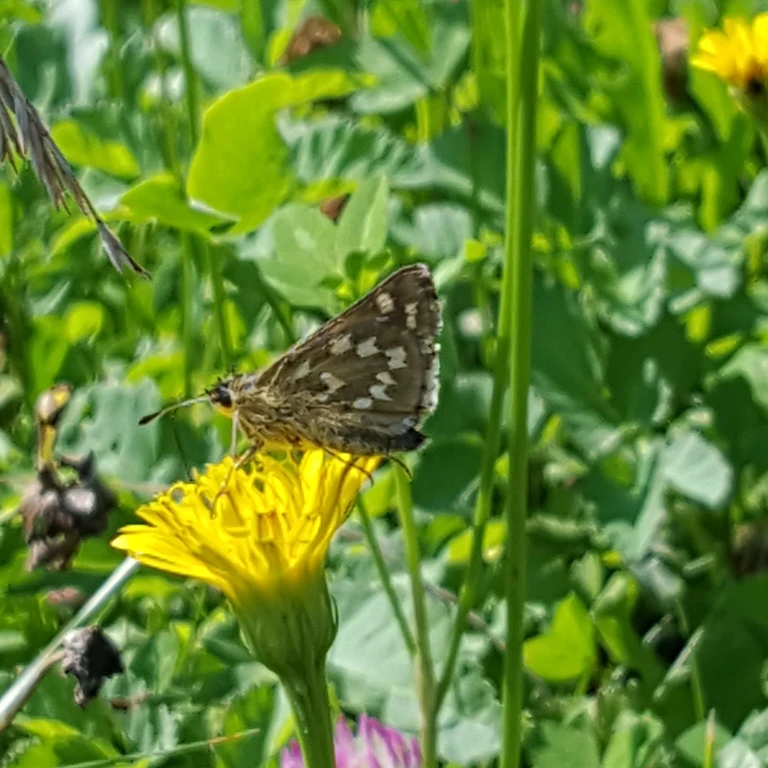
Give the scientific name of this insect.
Hesperia comma
